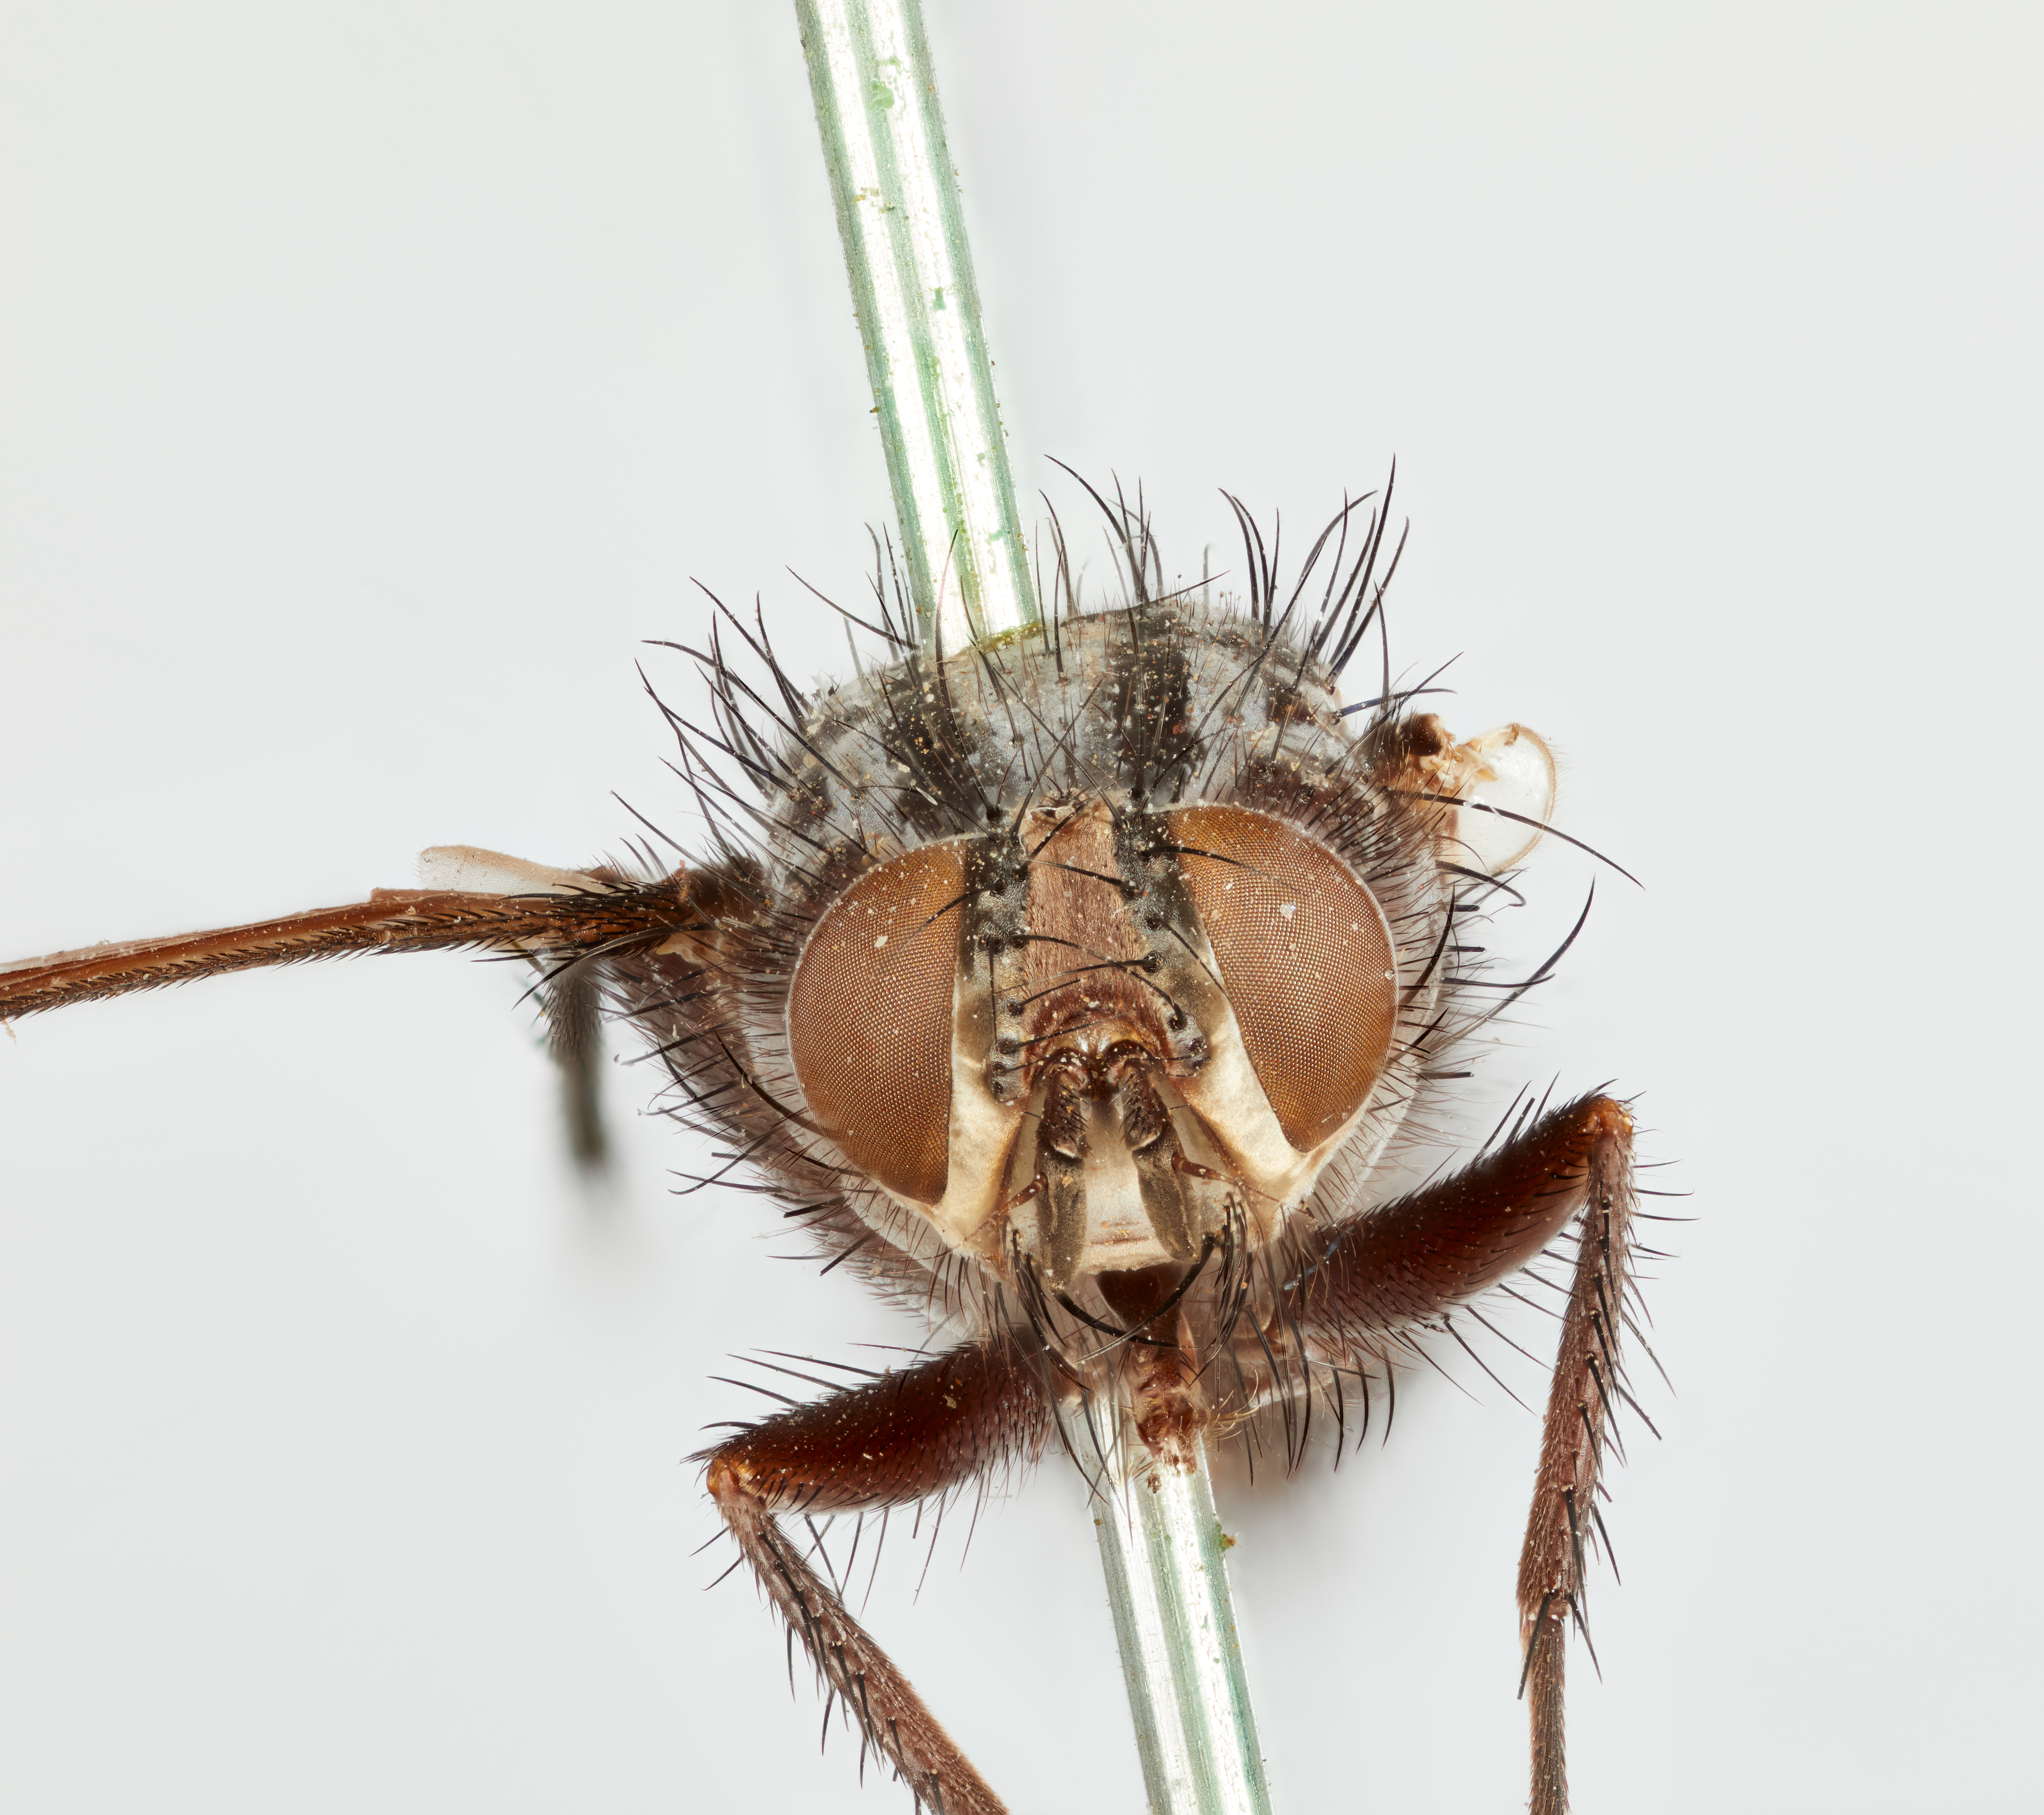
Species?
Pelatachina pellucida
